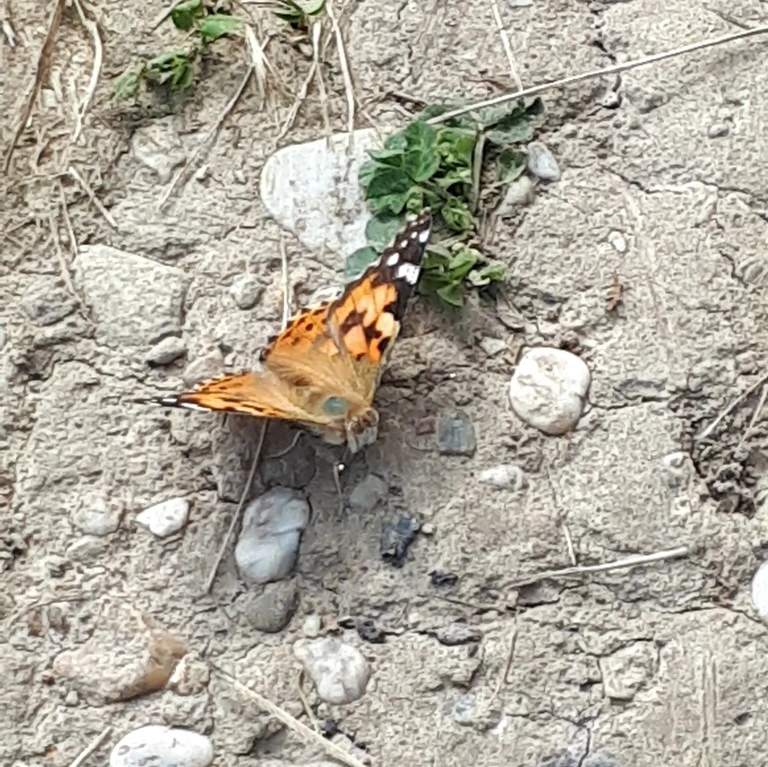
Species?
Vanessa cardui
